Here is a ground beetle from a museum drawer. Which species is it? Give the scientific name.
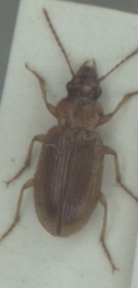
Dicheirotrichus obsoletus
